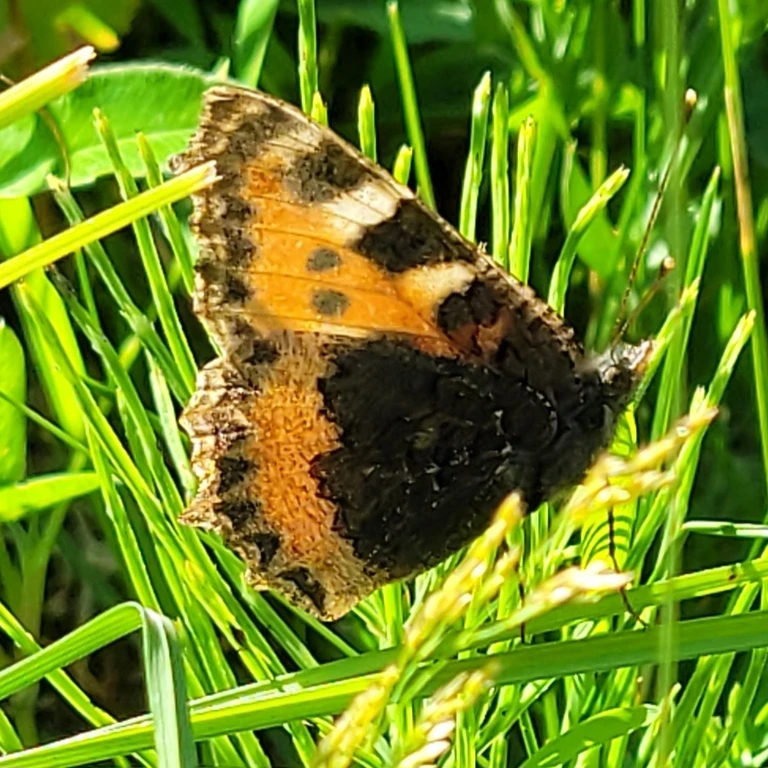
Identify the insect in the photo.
Aglais urticae
